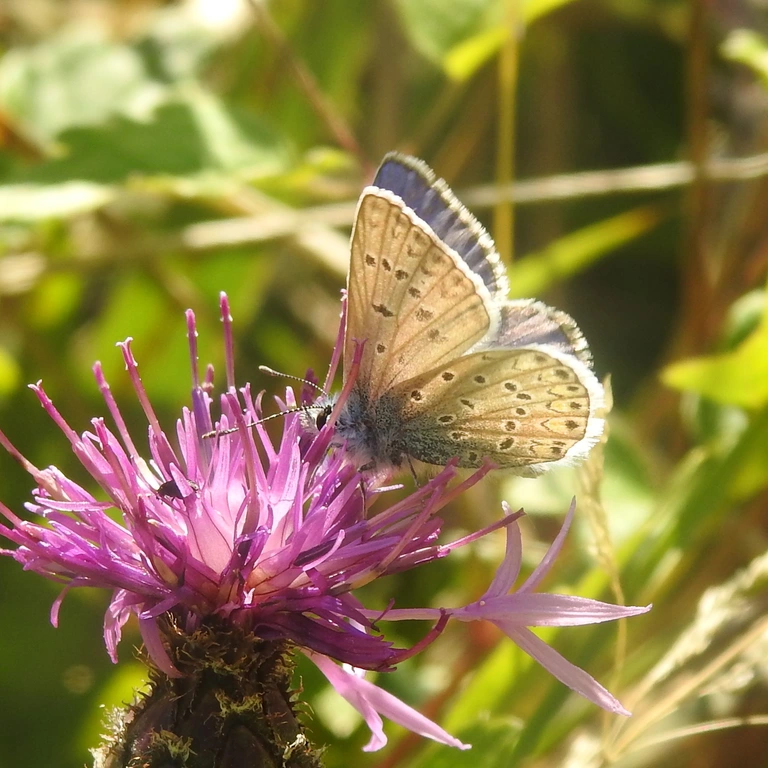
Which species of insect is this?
Polyommatus icarus
